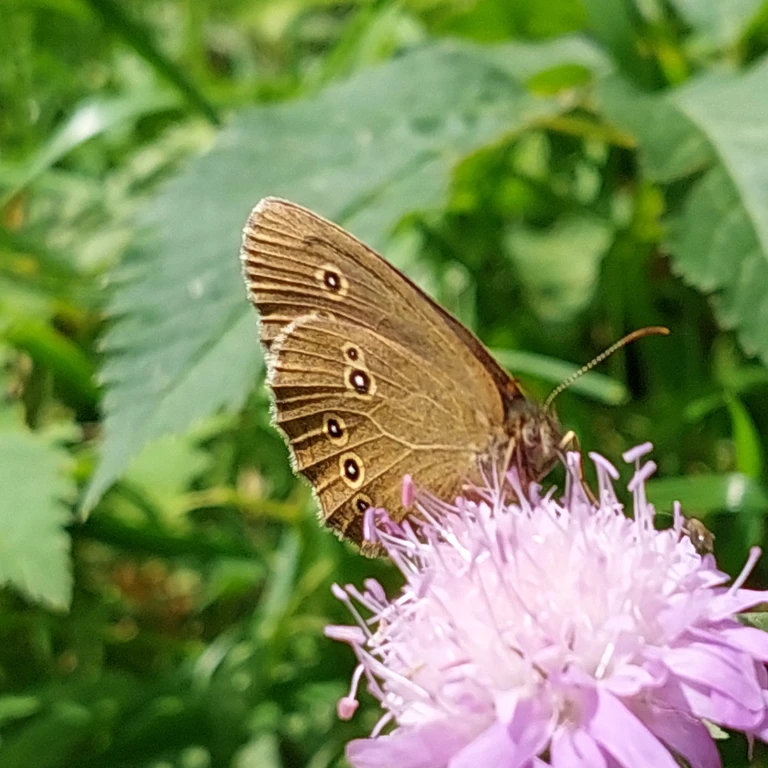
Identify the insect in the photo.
Aphantopus hyperantus
